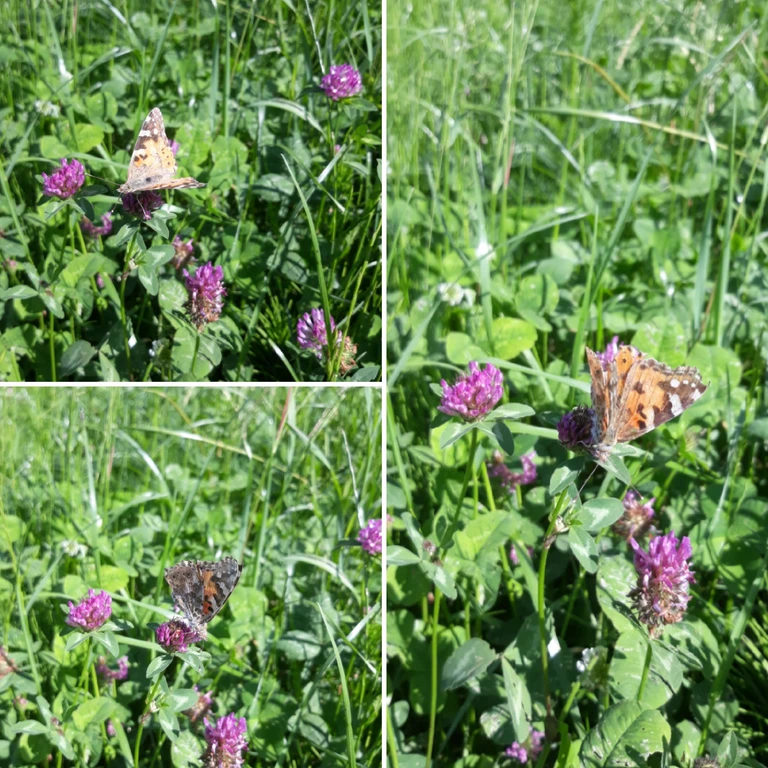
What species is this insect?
Vanessa cardui
